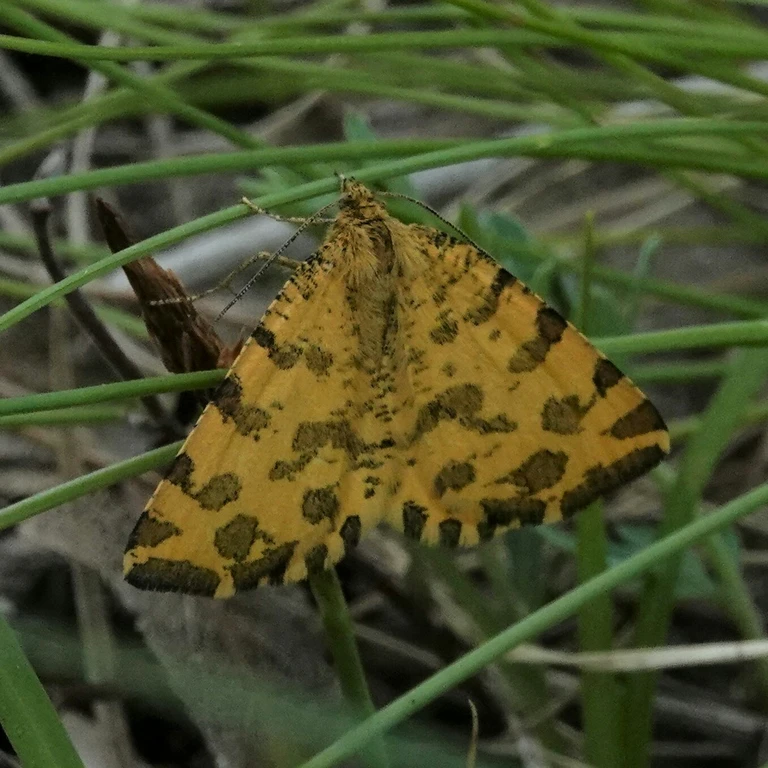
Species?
Pseudopanthera macularia
